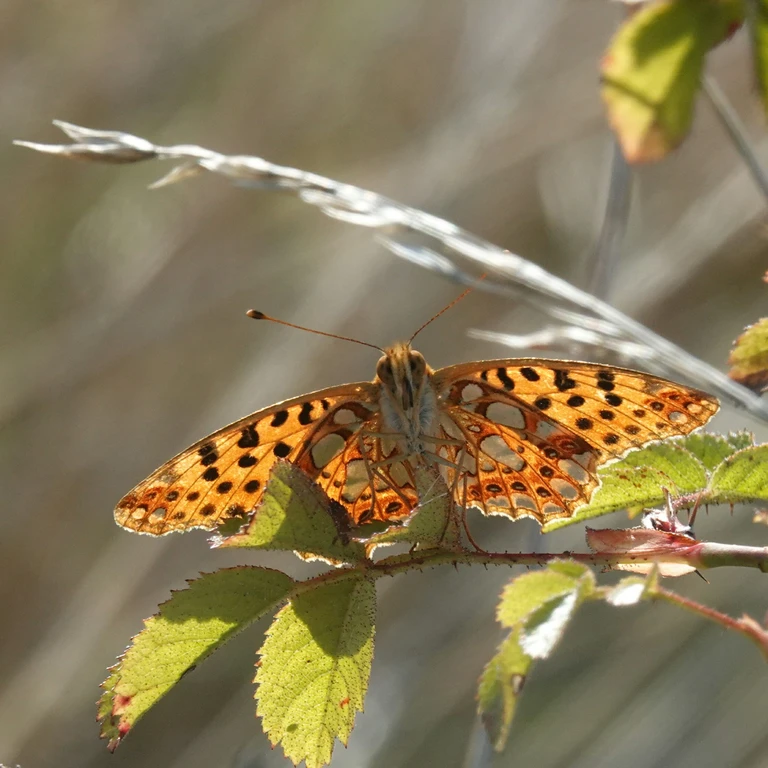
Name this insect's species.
Issoria lathonia
